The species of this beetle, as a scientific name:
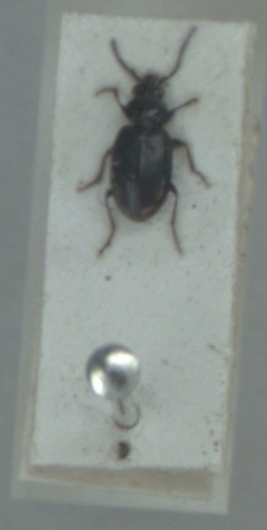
Bembidion lunulatum
